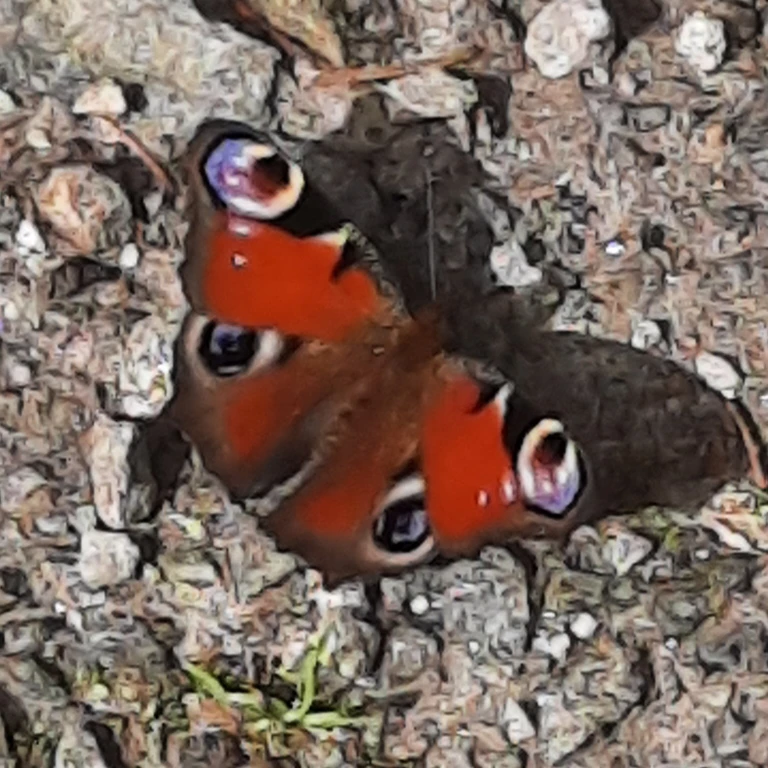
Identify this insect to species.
Aglais io
